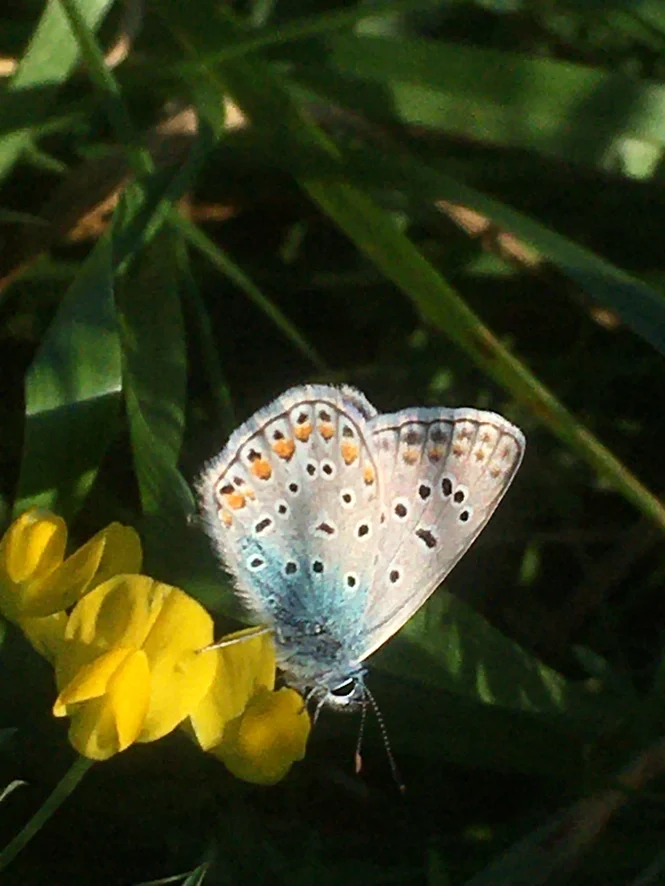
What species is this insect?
Polyommatus icarus
